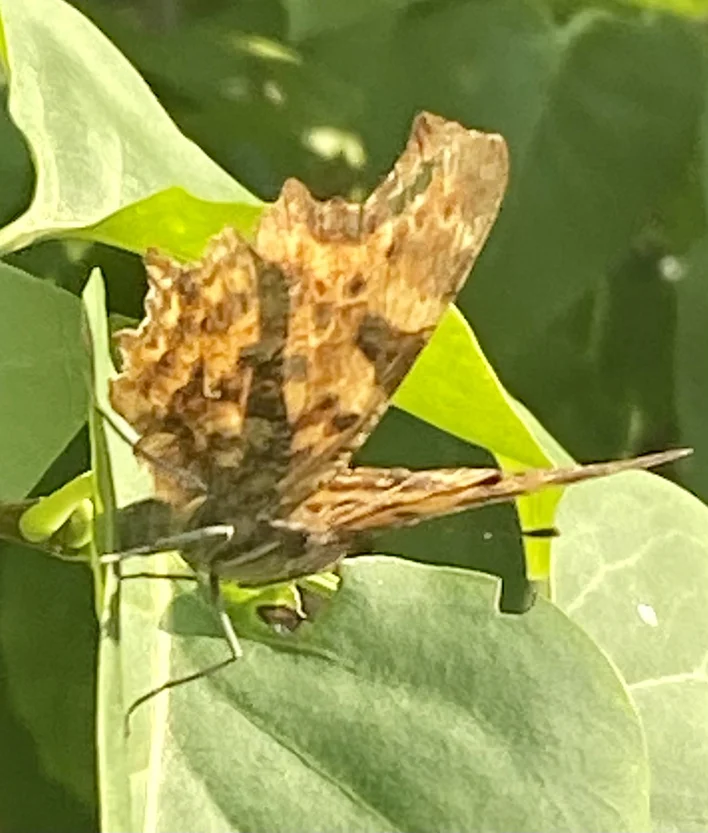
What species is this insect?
Polygonia c-album
